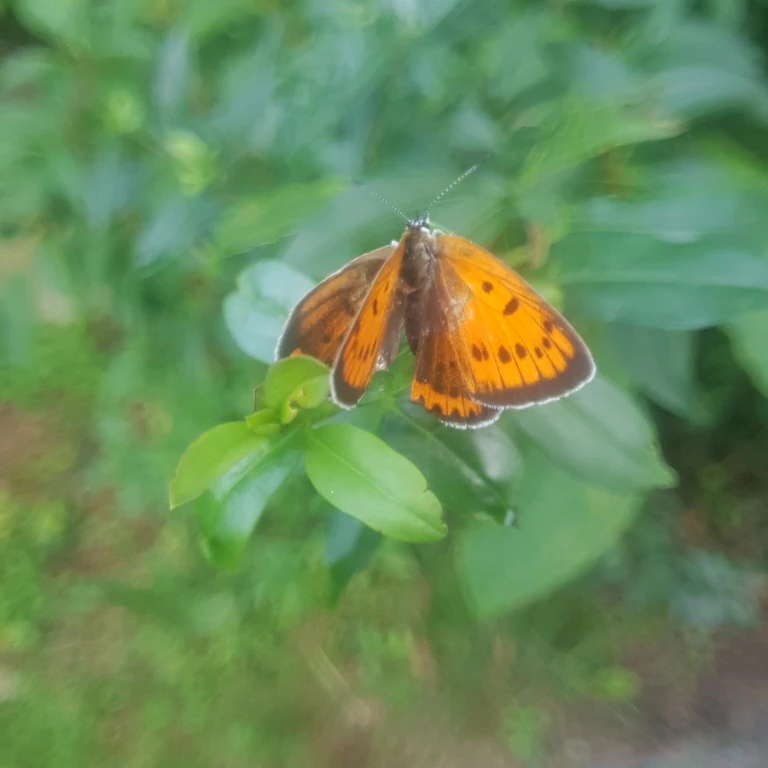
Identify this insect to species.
Lycaena dispar
